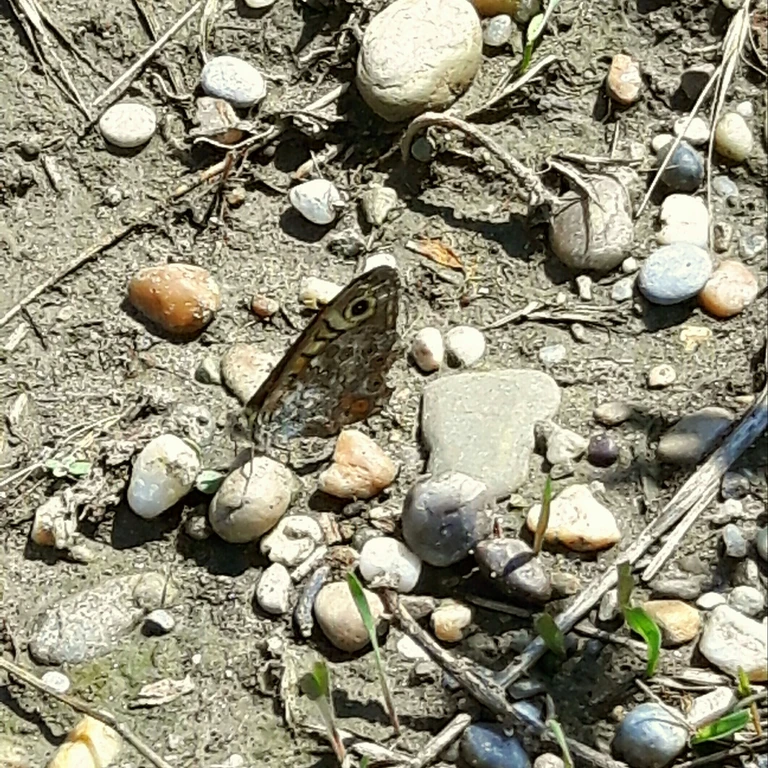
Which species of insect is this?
Lasiommata megera (also Pararge megera)
